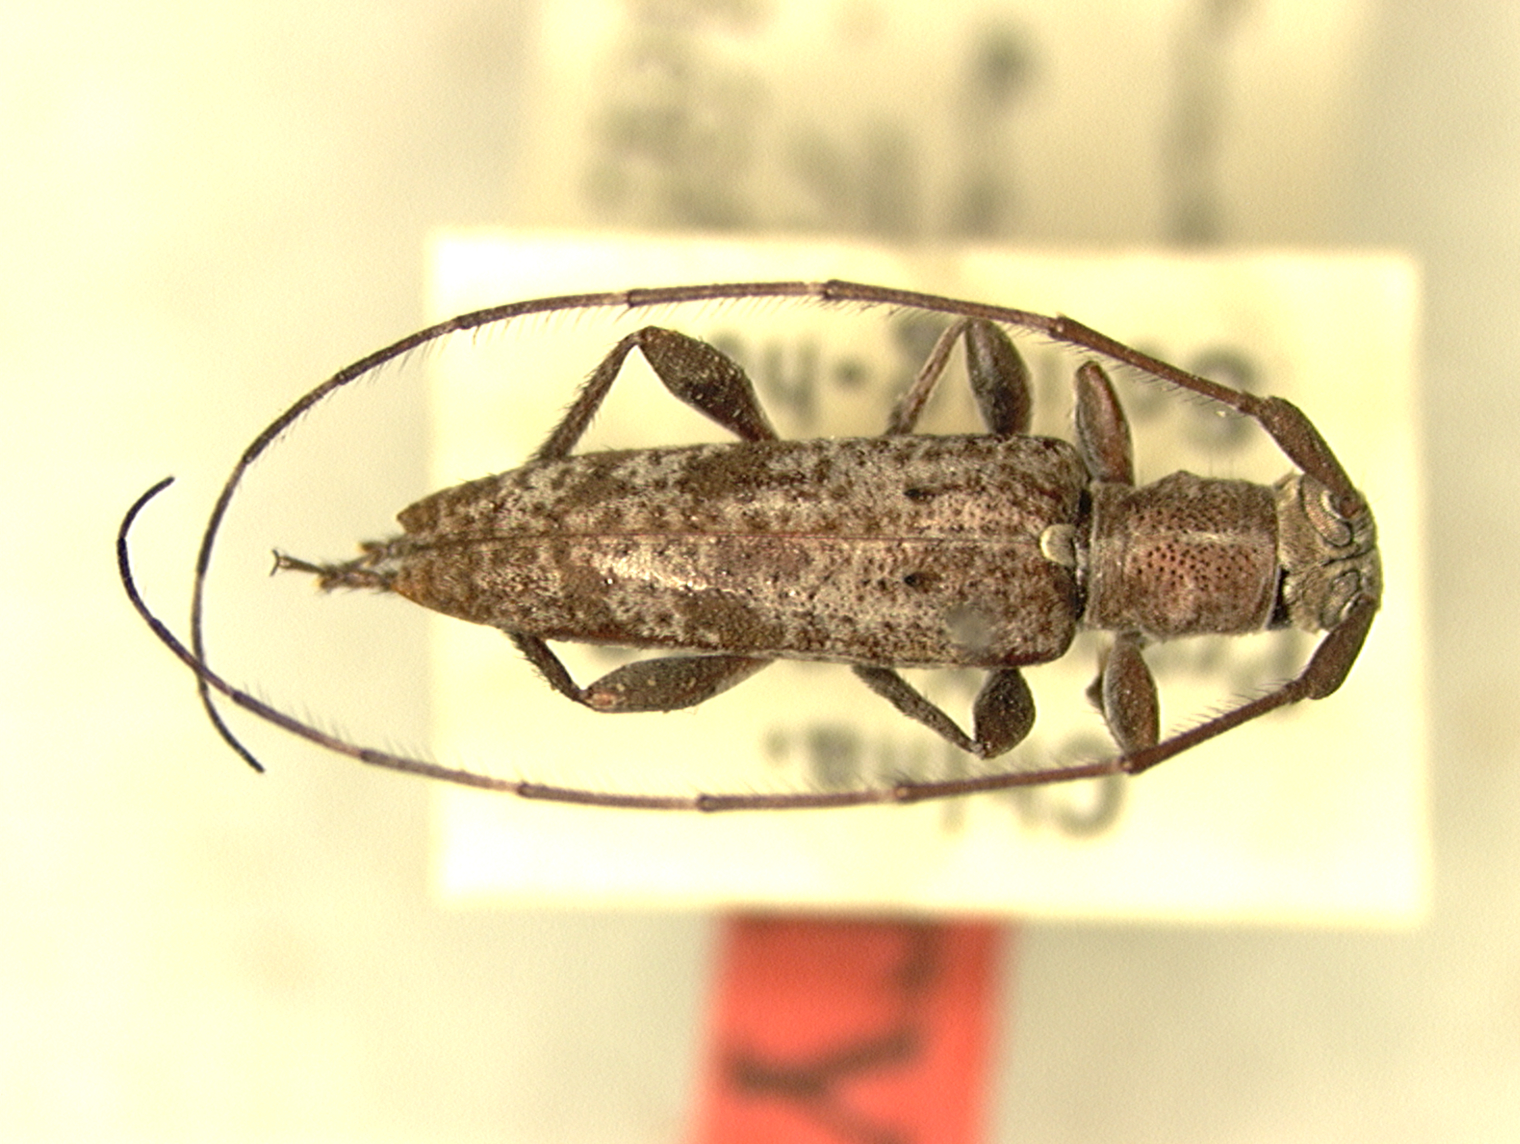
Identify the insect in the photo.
Eryssamena yunnana
